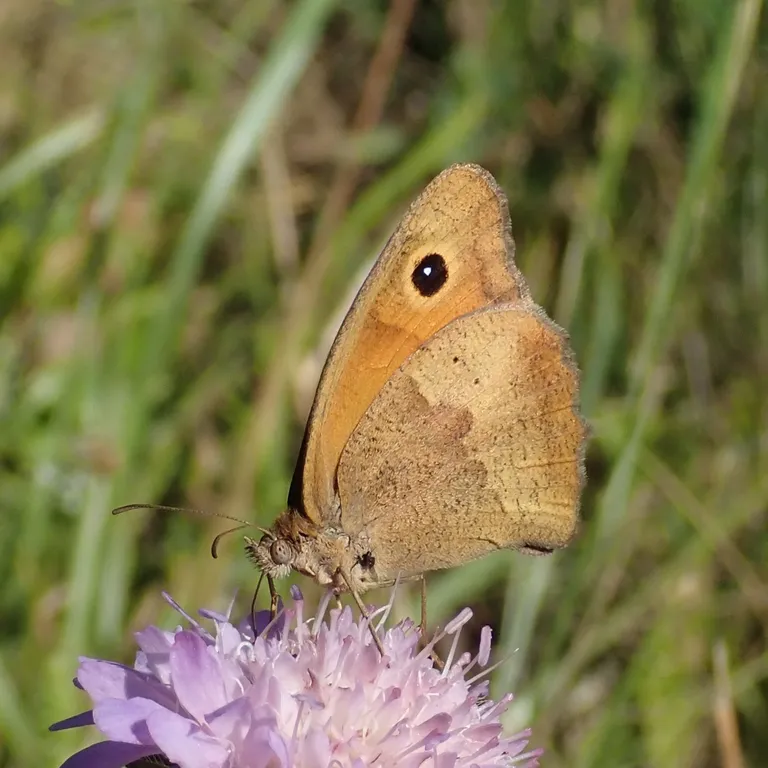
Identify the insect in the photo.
Maniola jurtina
